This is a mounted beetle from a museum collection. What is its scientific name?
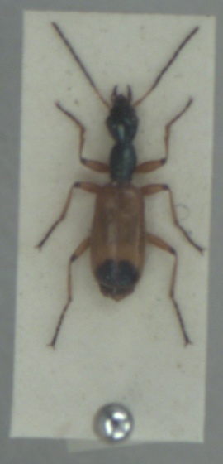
Odacantha melanura
